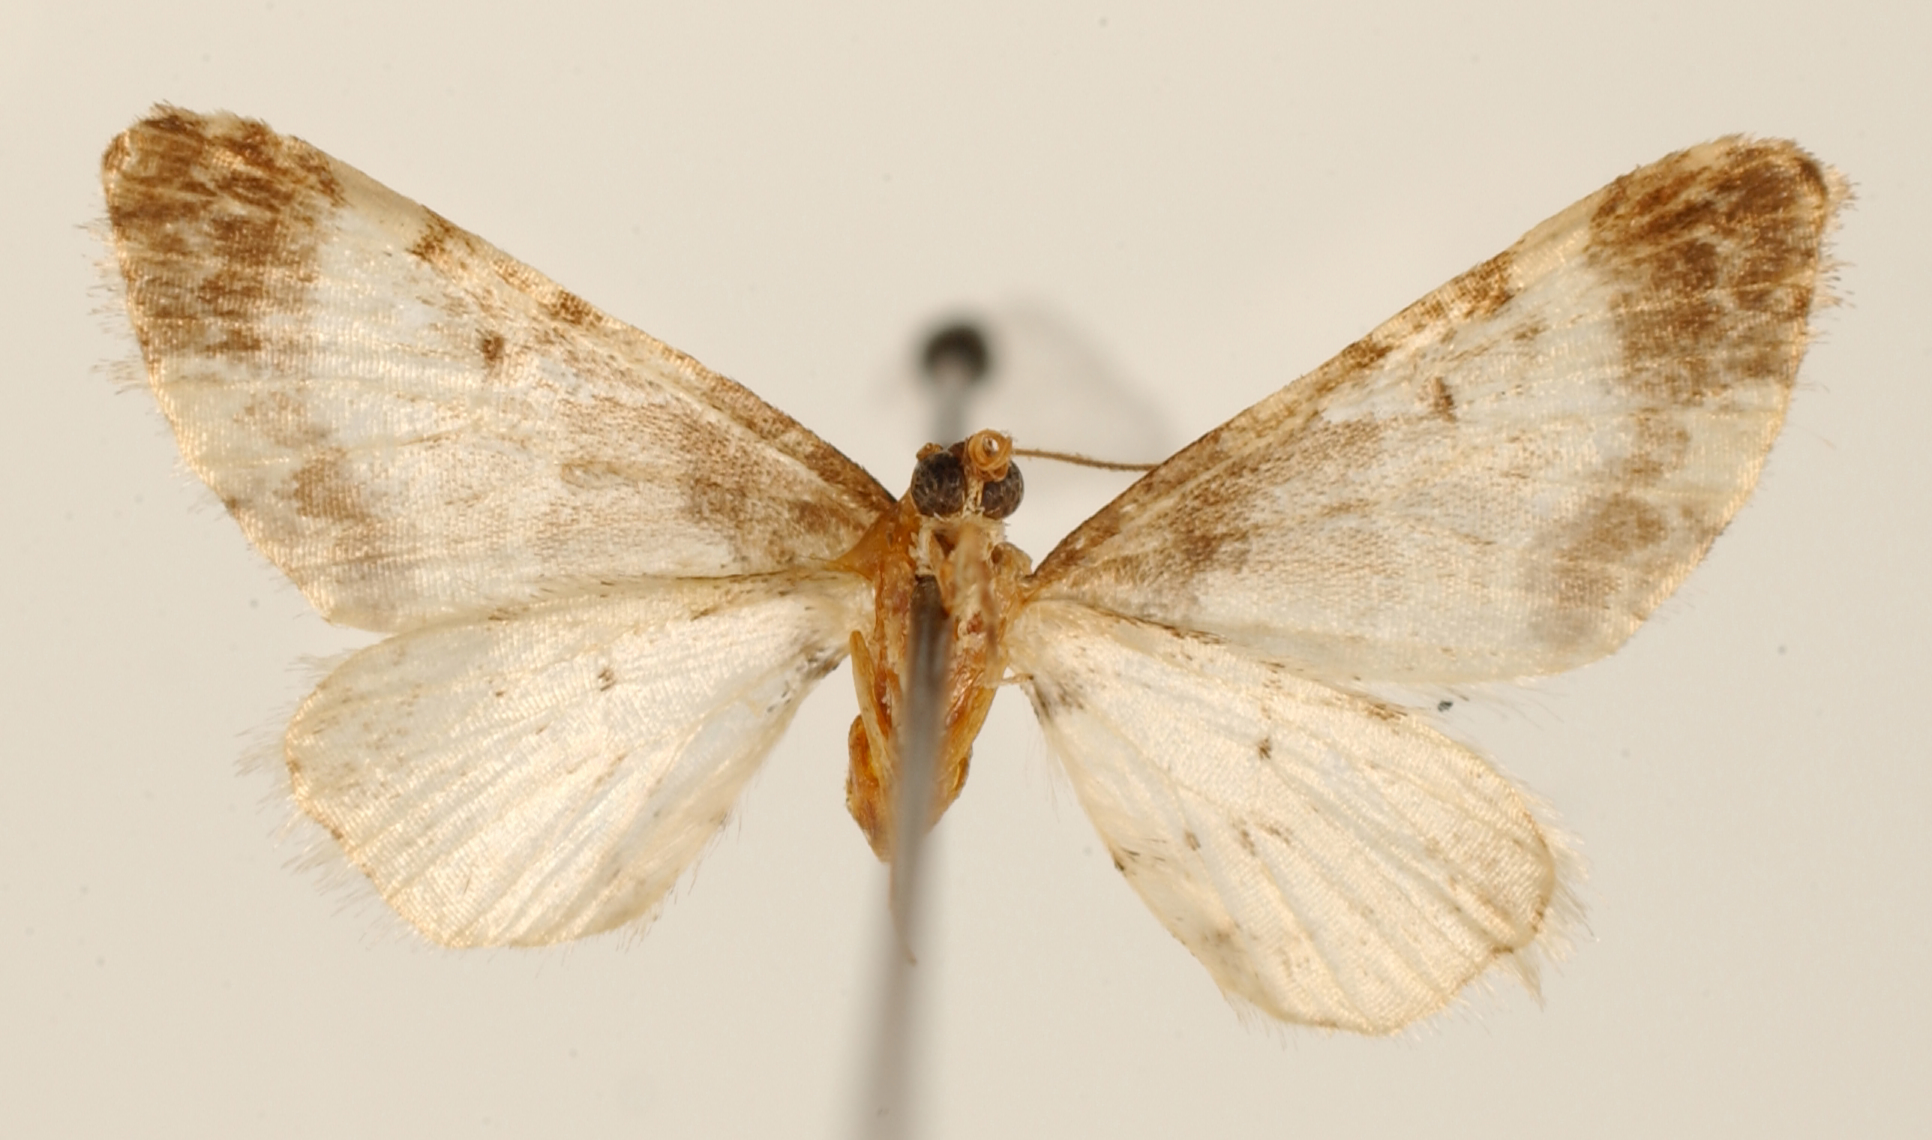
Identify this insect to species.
Mesoleuca platymesa
